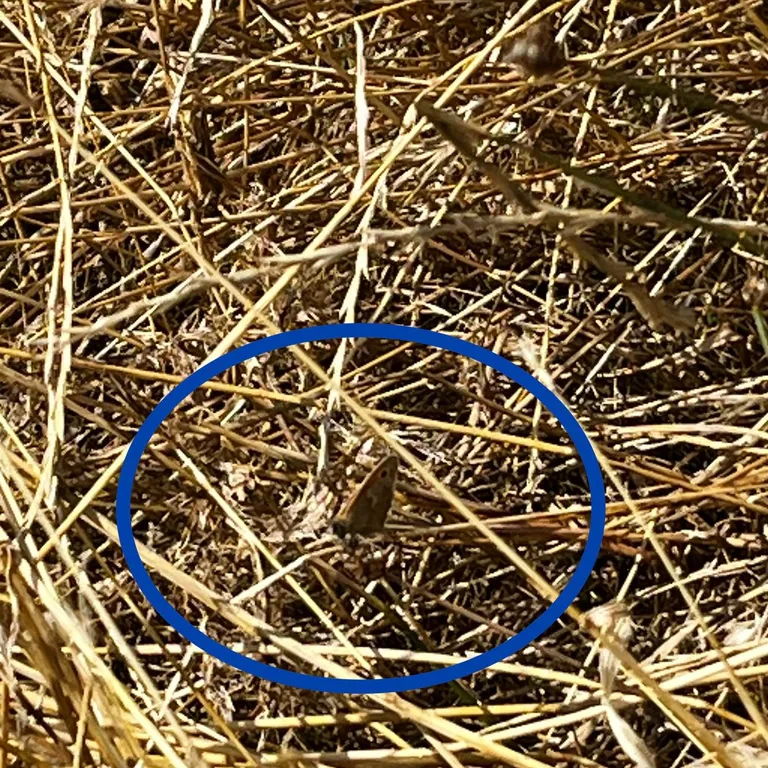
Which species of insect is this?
Coenonympha pamphilus
